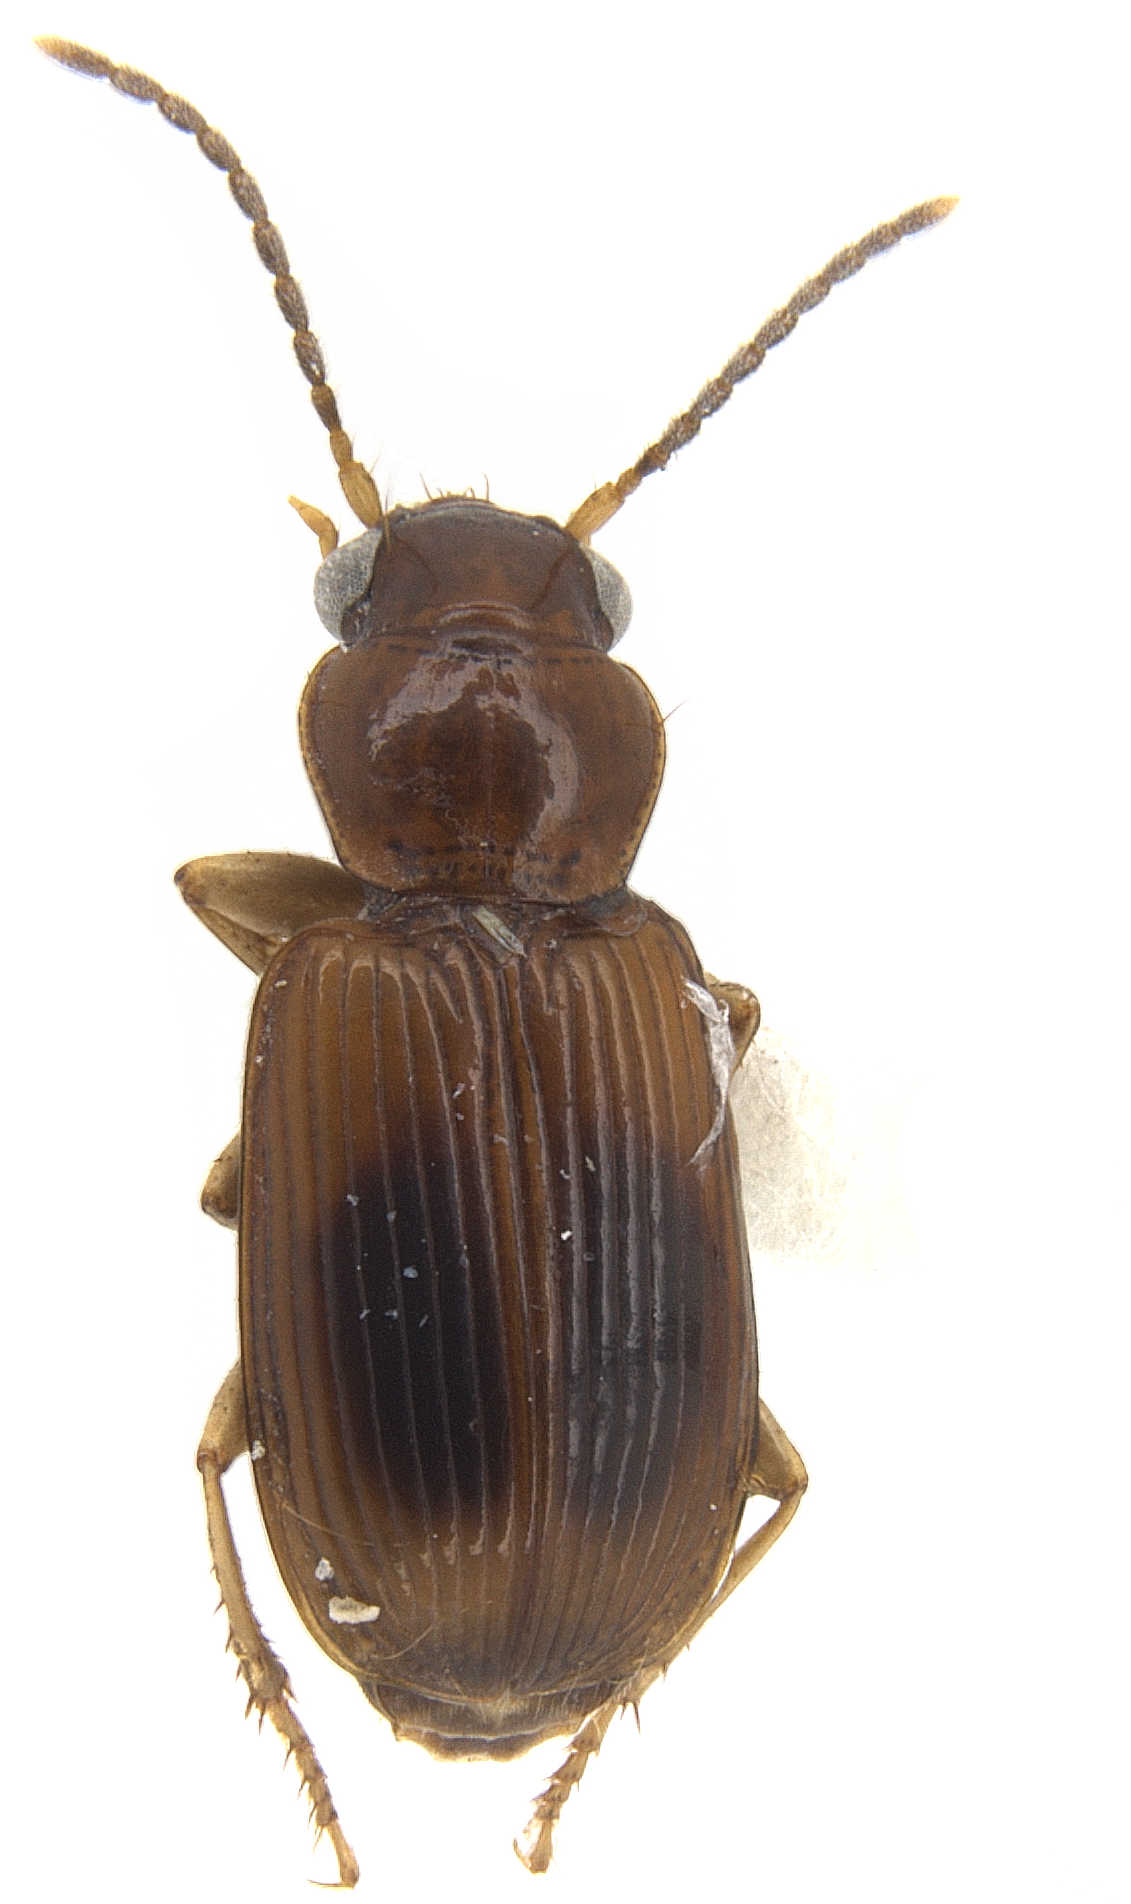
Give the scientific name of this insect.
Anthracus annamensis (also Ocupalus annamensis)
